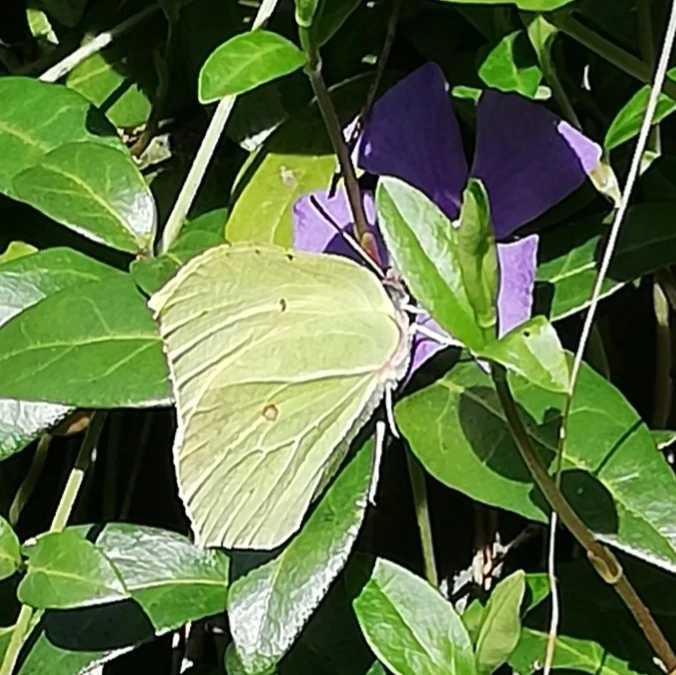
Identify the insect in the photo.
Gonepteryx rhamni
